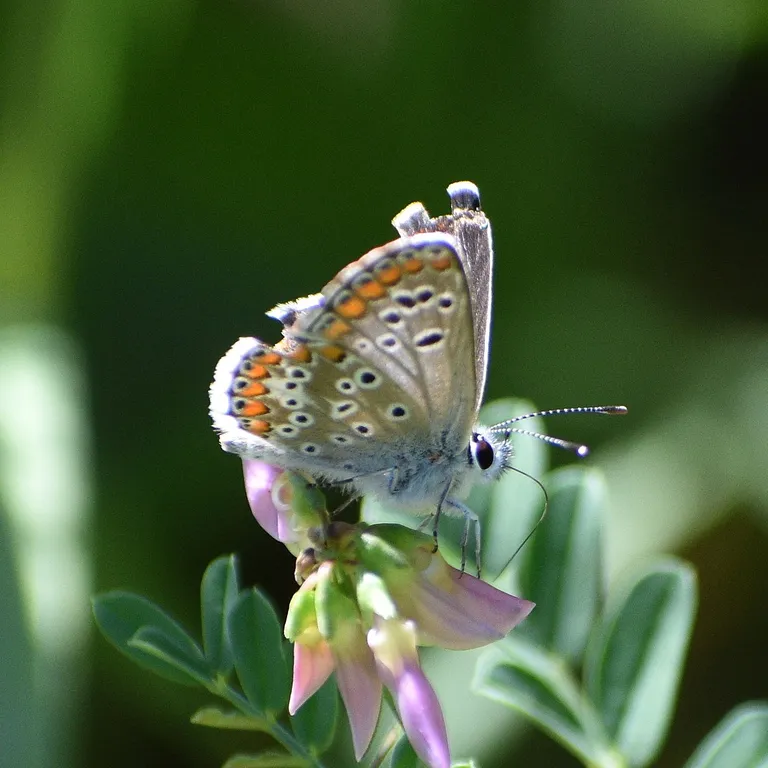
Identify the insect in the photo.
Aricia agestis/artaxerxes
